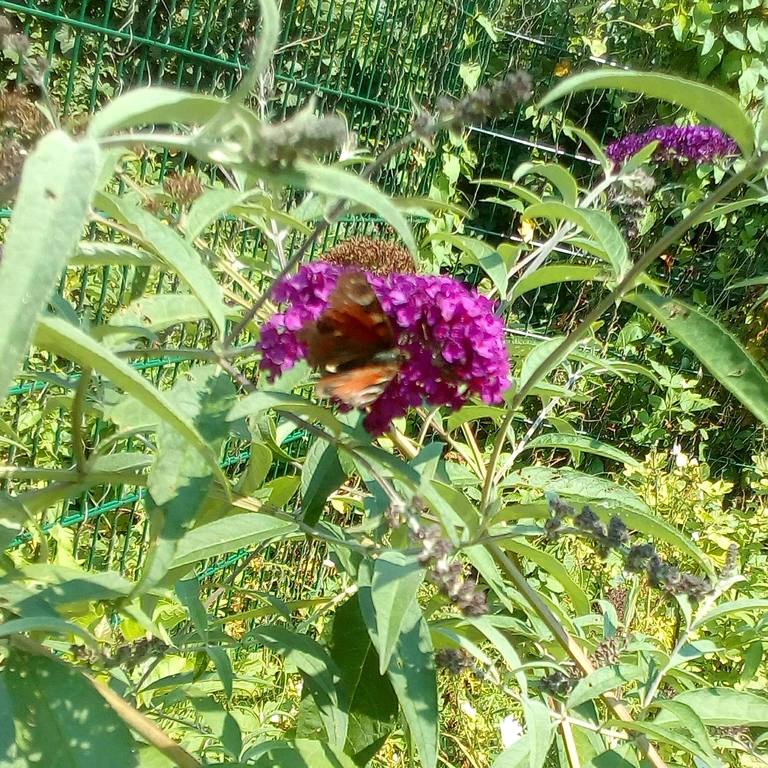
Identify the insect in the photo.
Aglais io
